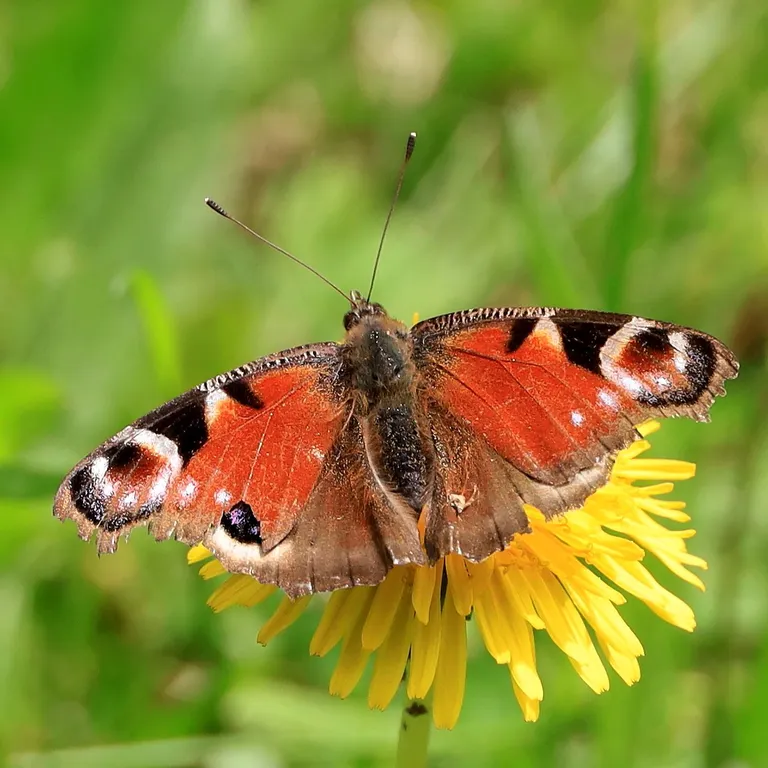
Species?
Aglais io
